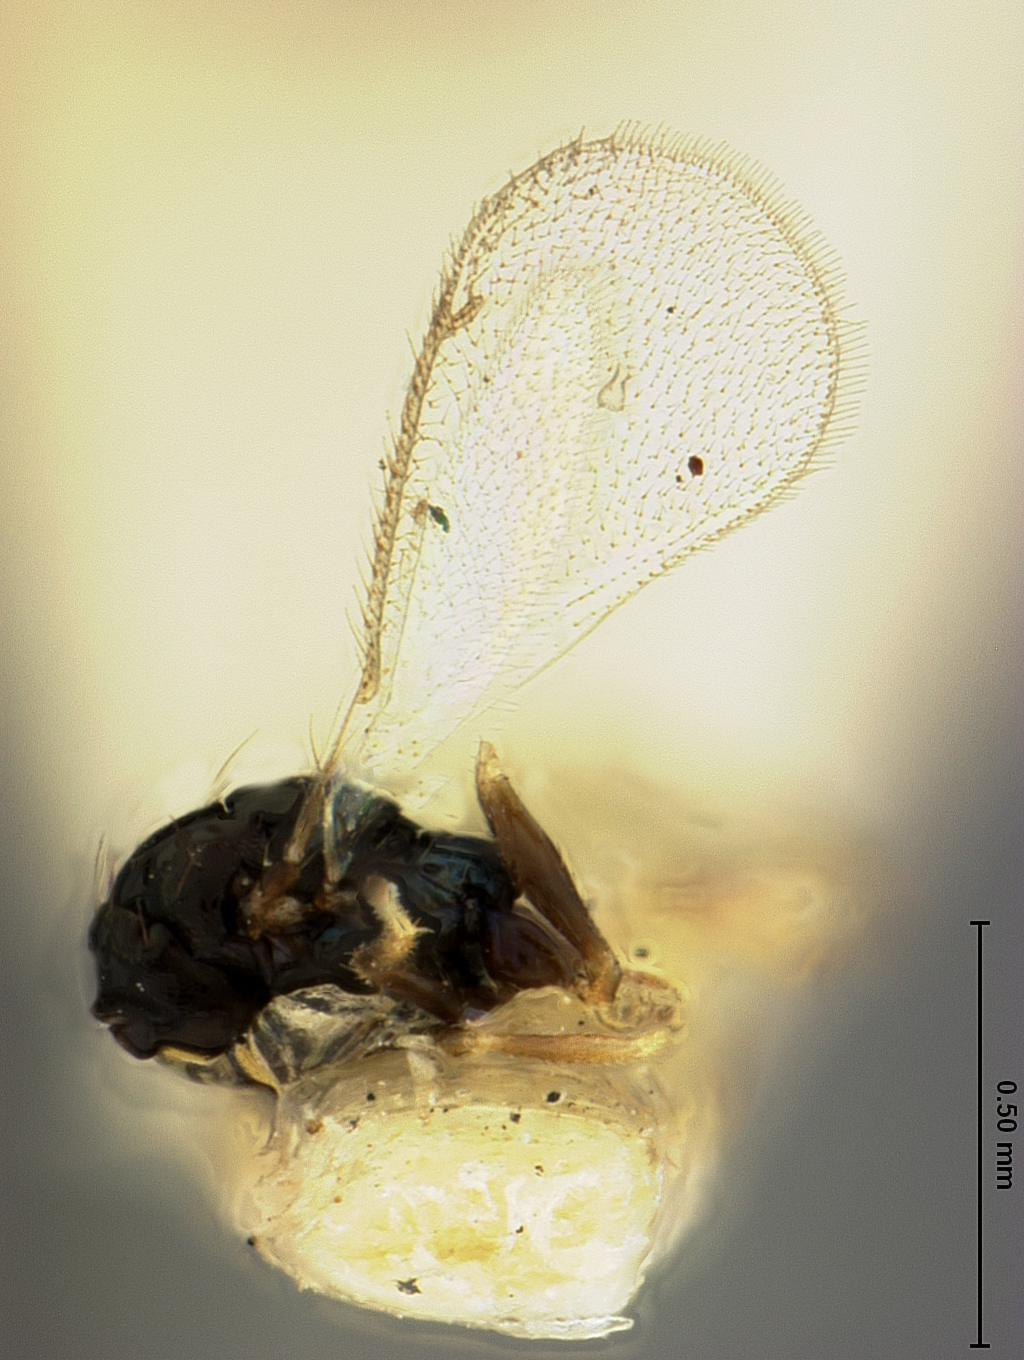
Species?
Closterocerus niger
